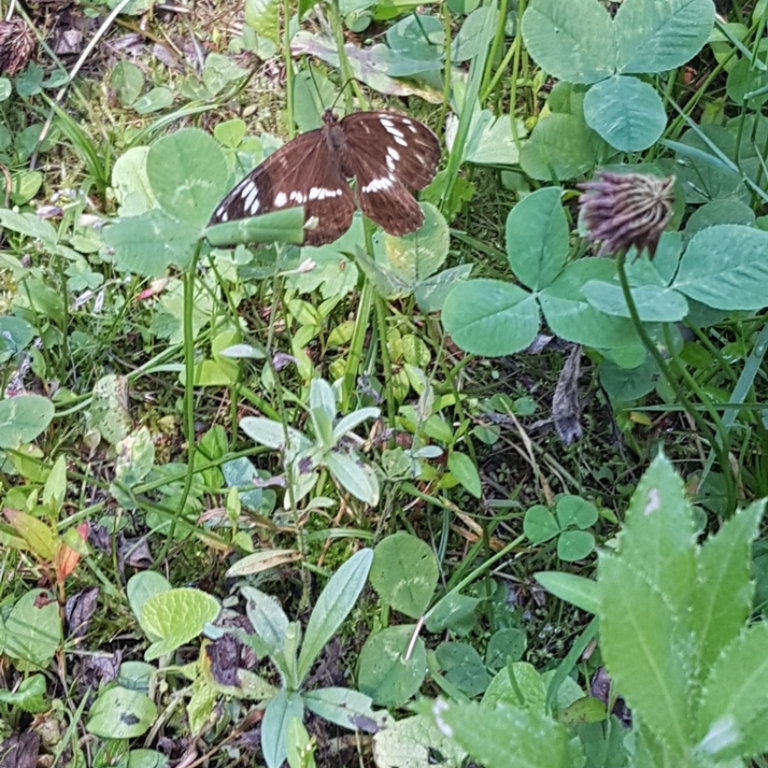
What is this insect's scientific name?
Limenitis camilla (also Ladoga camilla)
